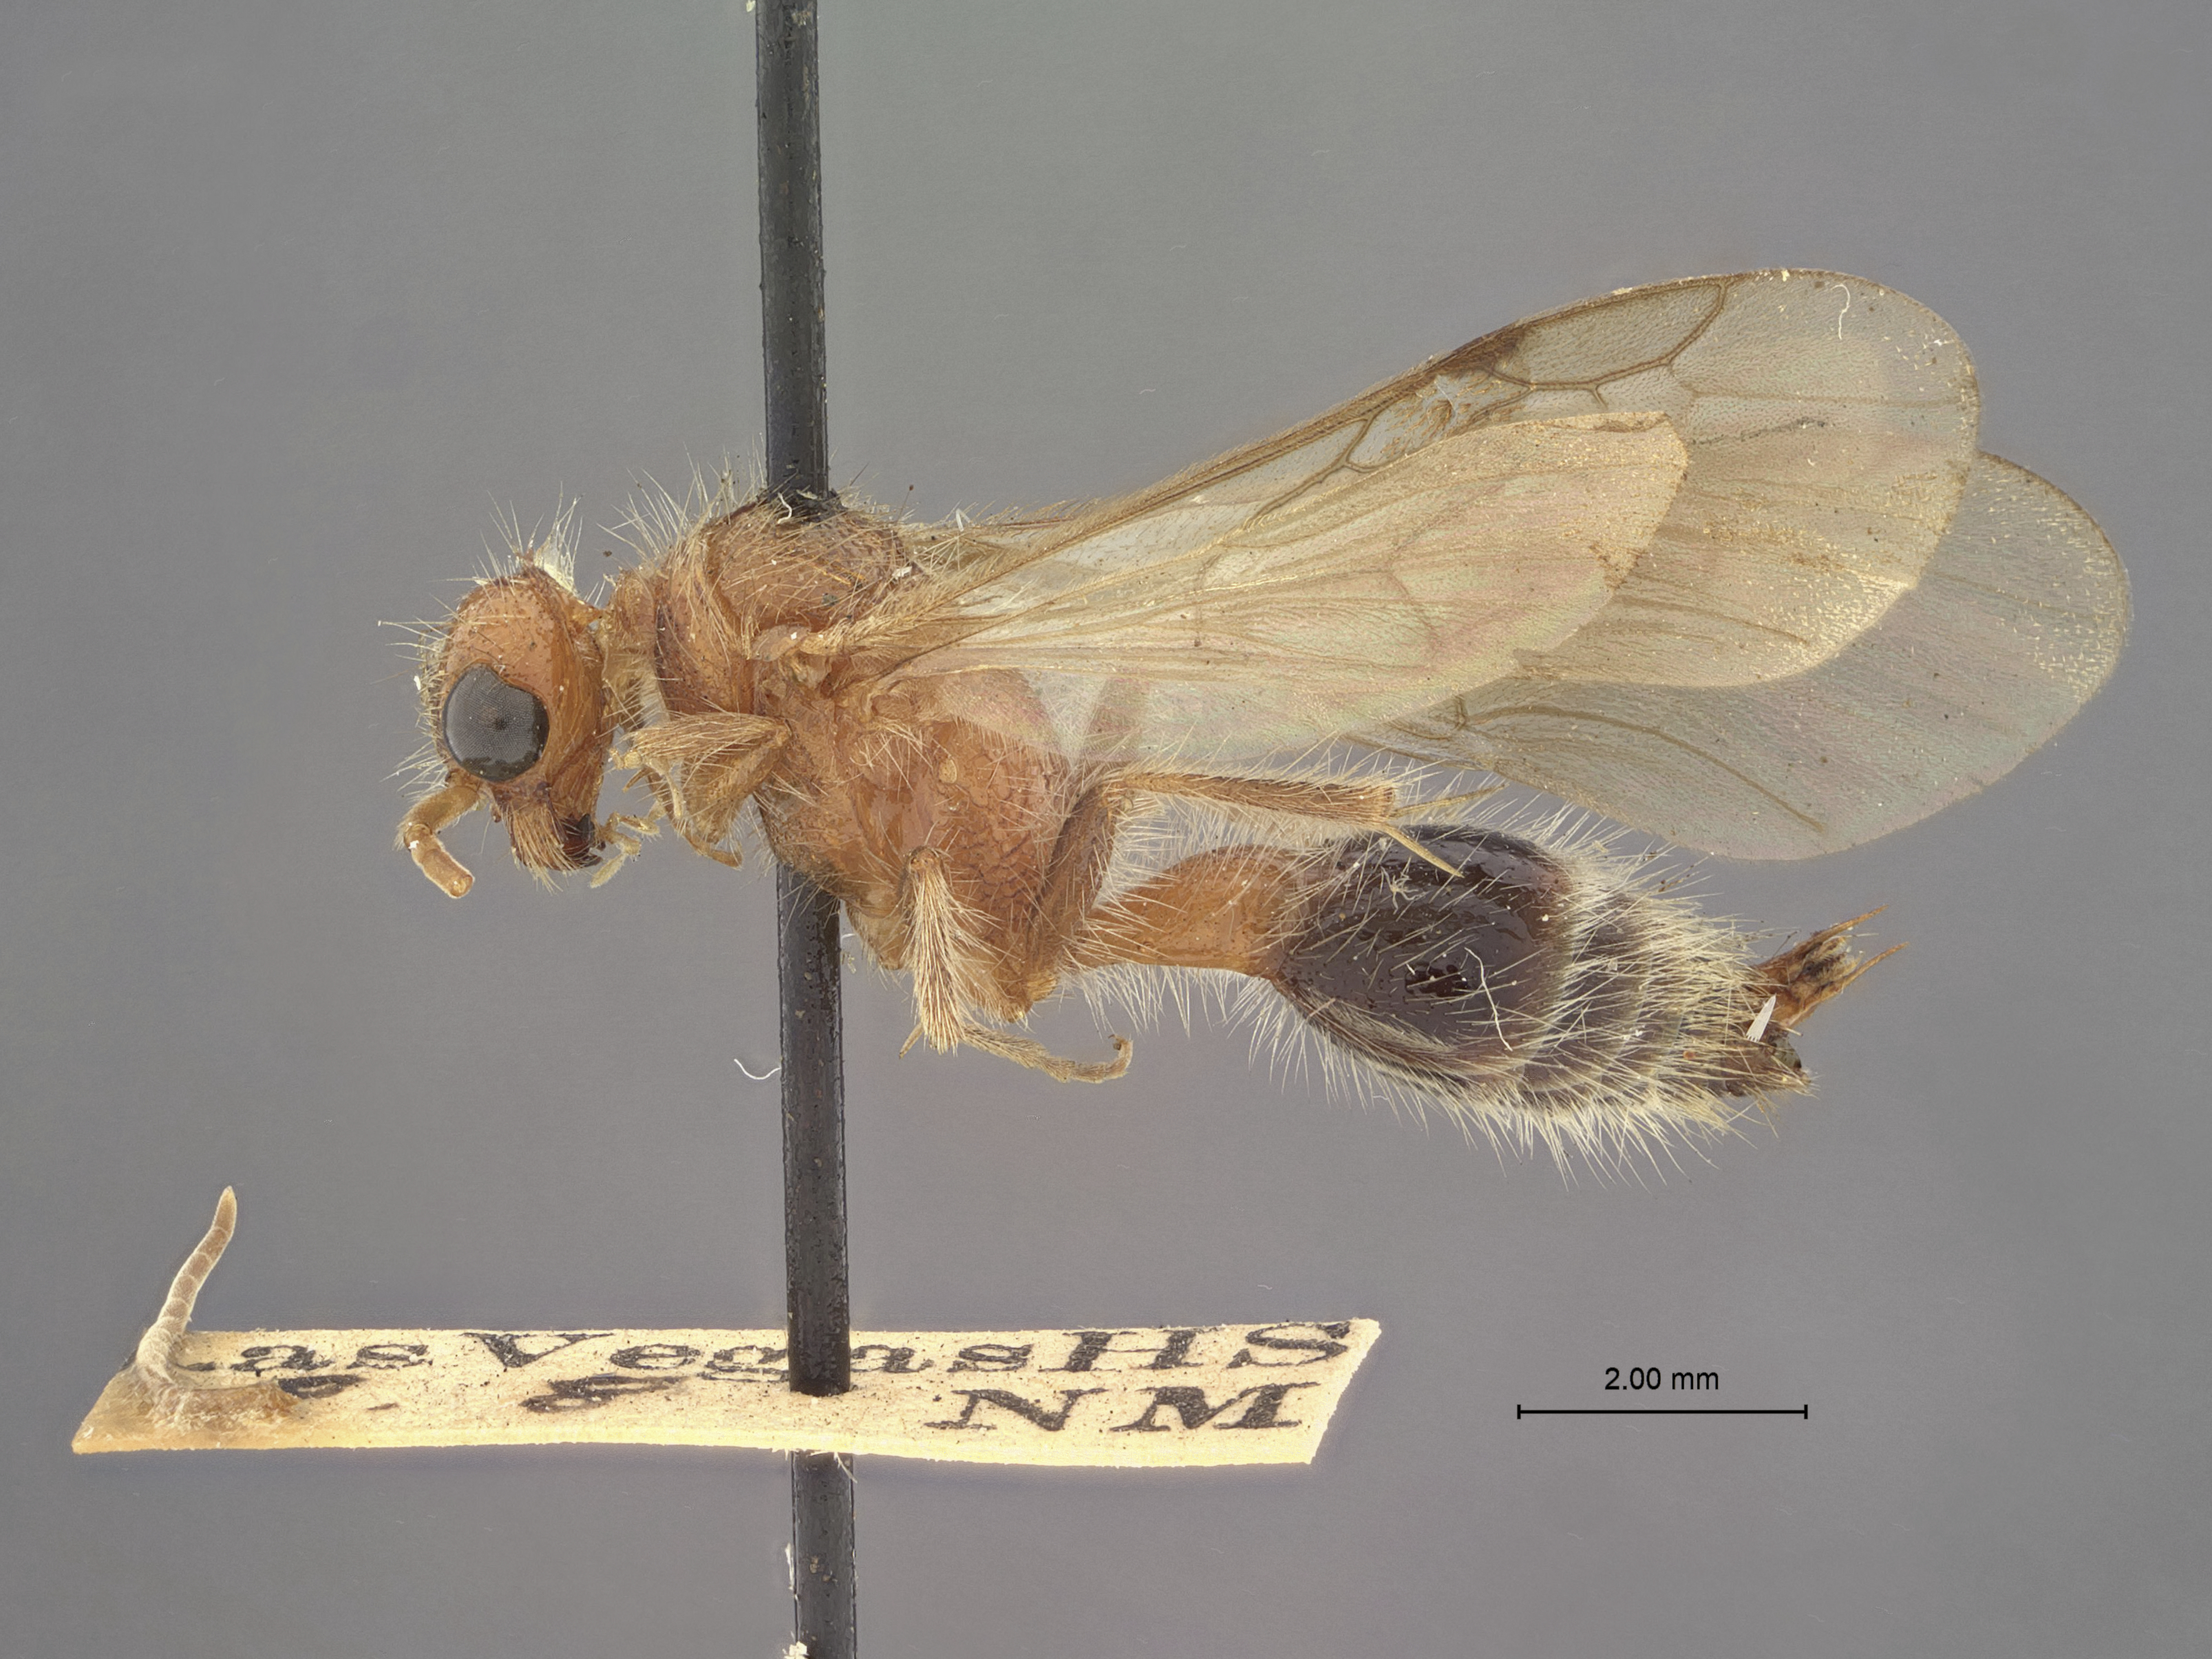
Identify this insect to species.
Photomorphus vegas
